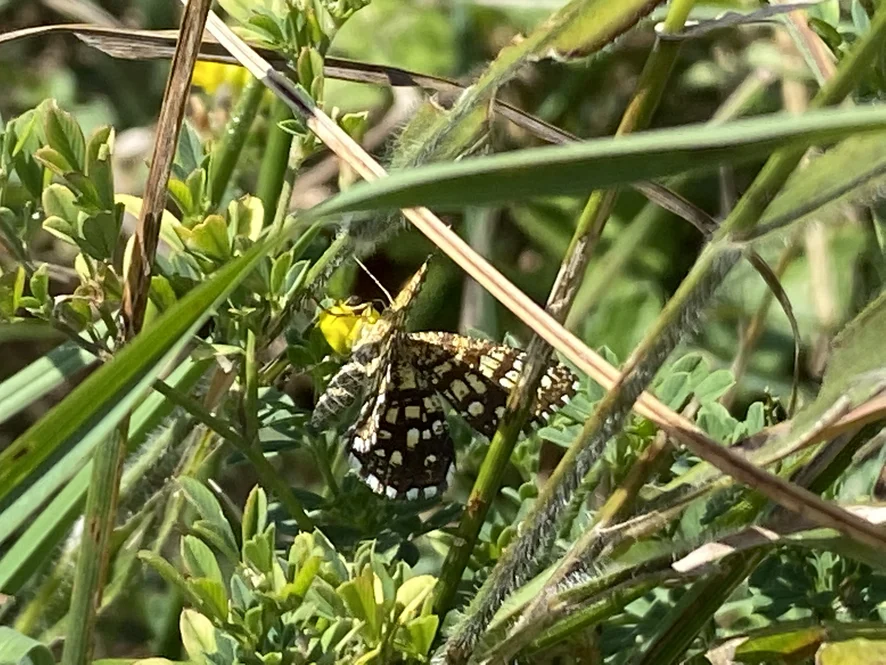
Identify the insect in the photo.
Chiasmia clathrata
